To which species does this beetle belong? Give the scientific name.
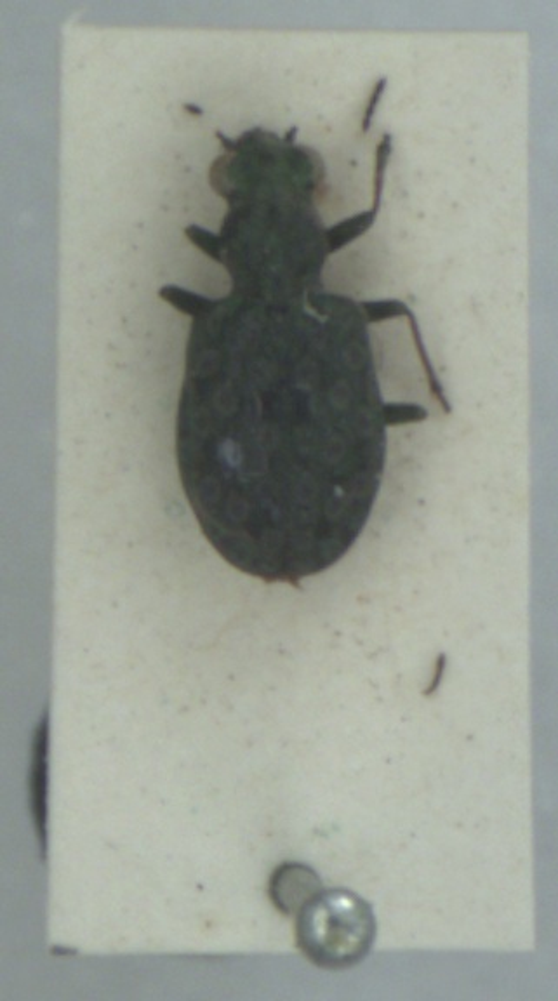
Elaphrus riparius
